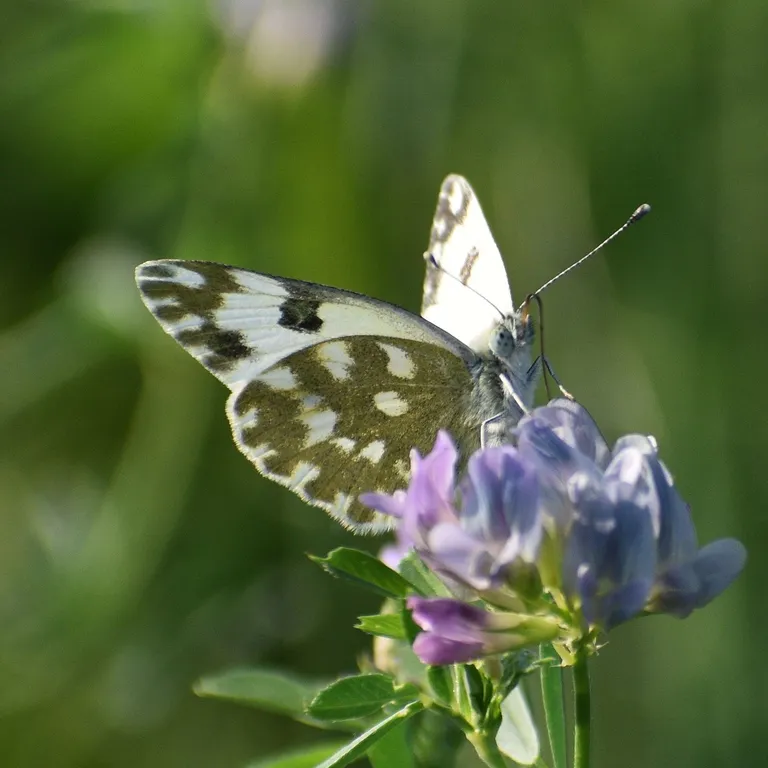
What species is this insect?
Pontia edusa
